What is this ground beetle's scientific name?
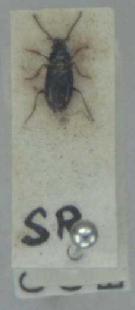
Bembidion guttula
